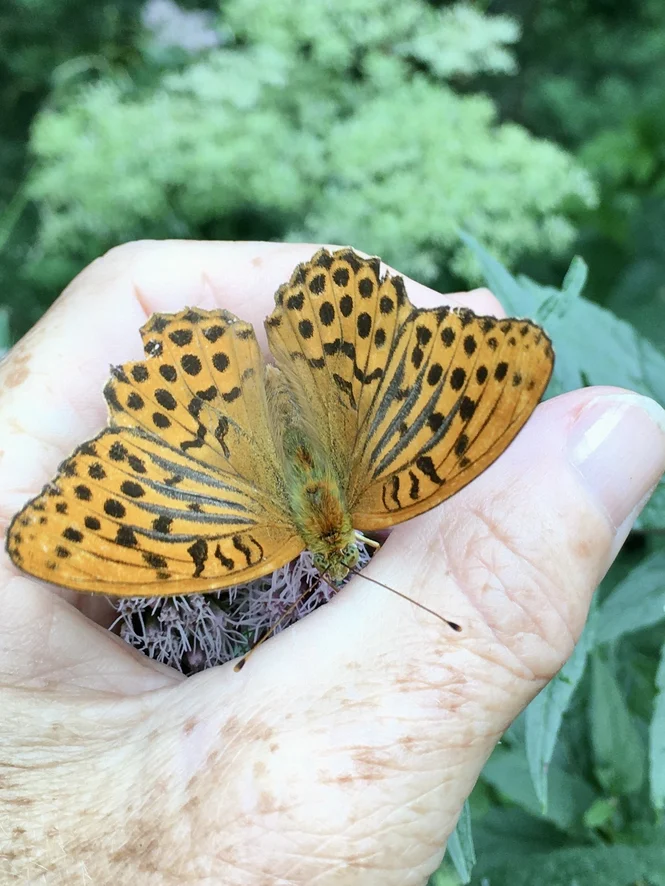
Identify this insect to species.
Argynnis paphia
